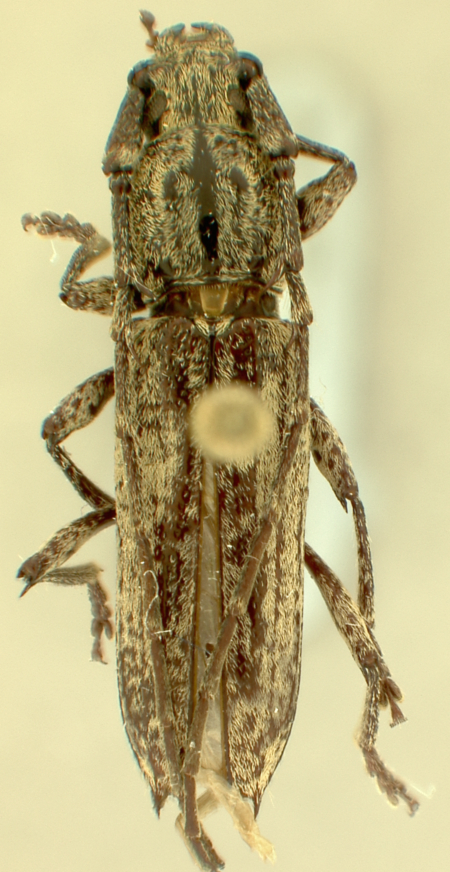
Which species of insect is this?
Elaphidion mayesae
